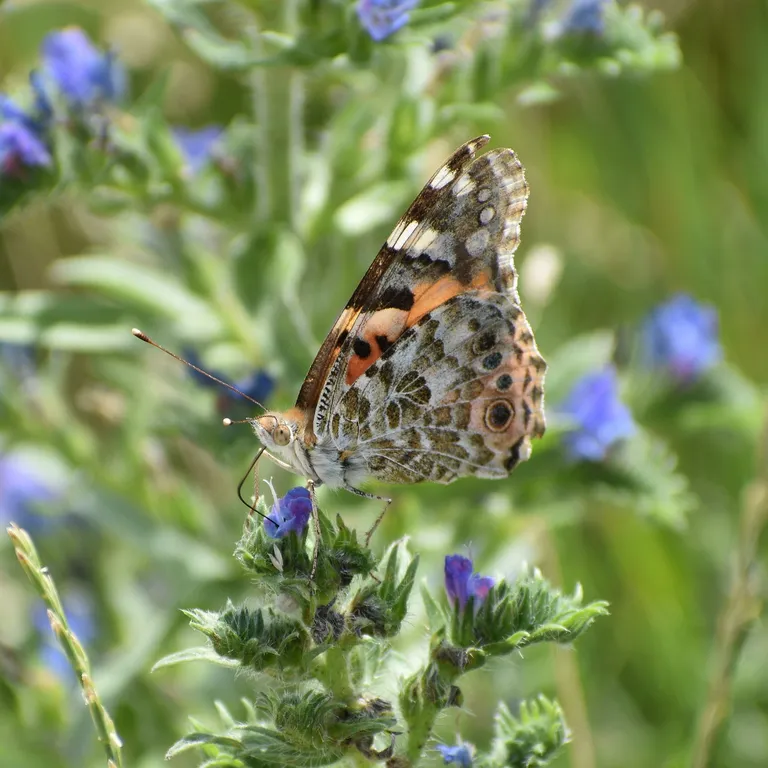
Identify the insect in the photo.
Vanessa cardui
